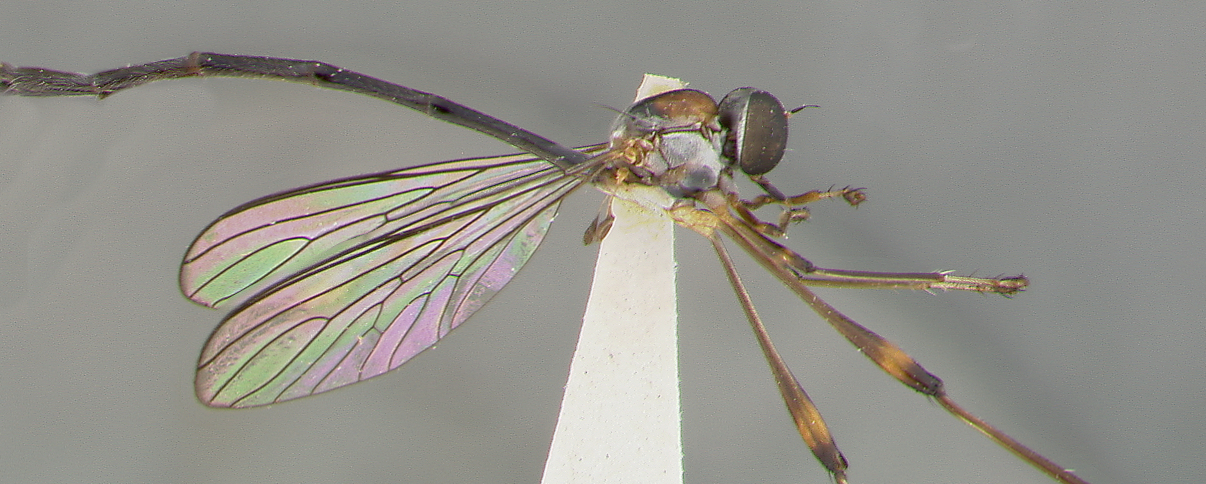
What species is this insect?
Leptogaster bengryi
